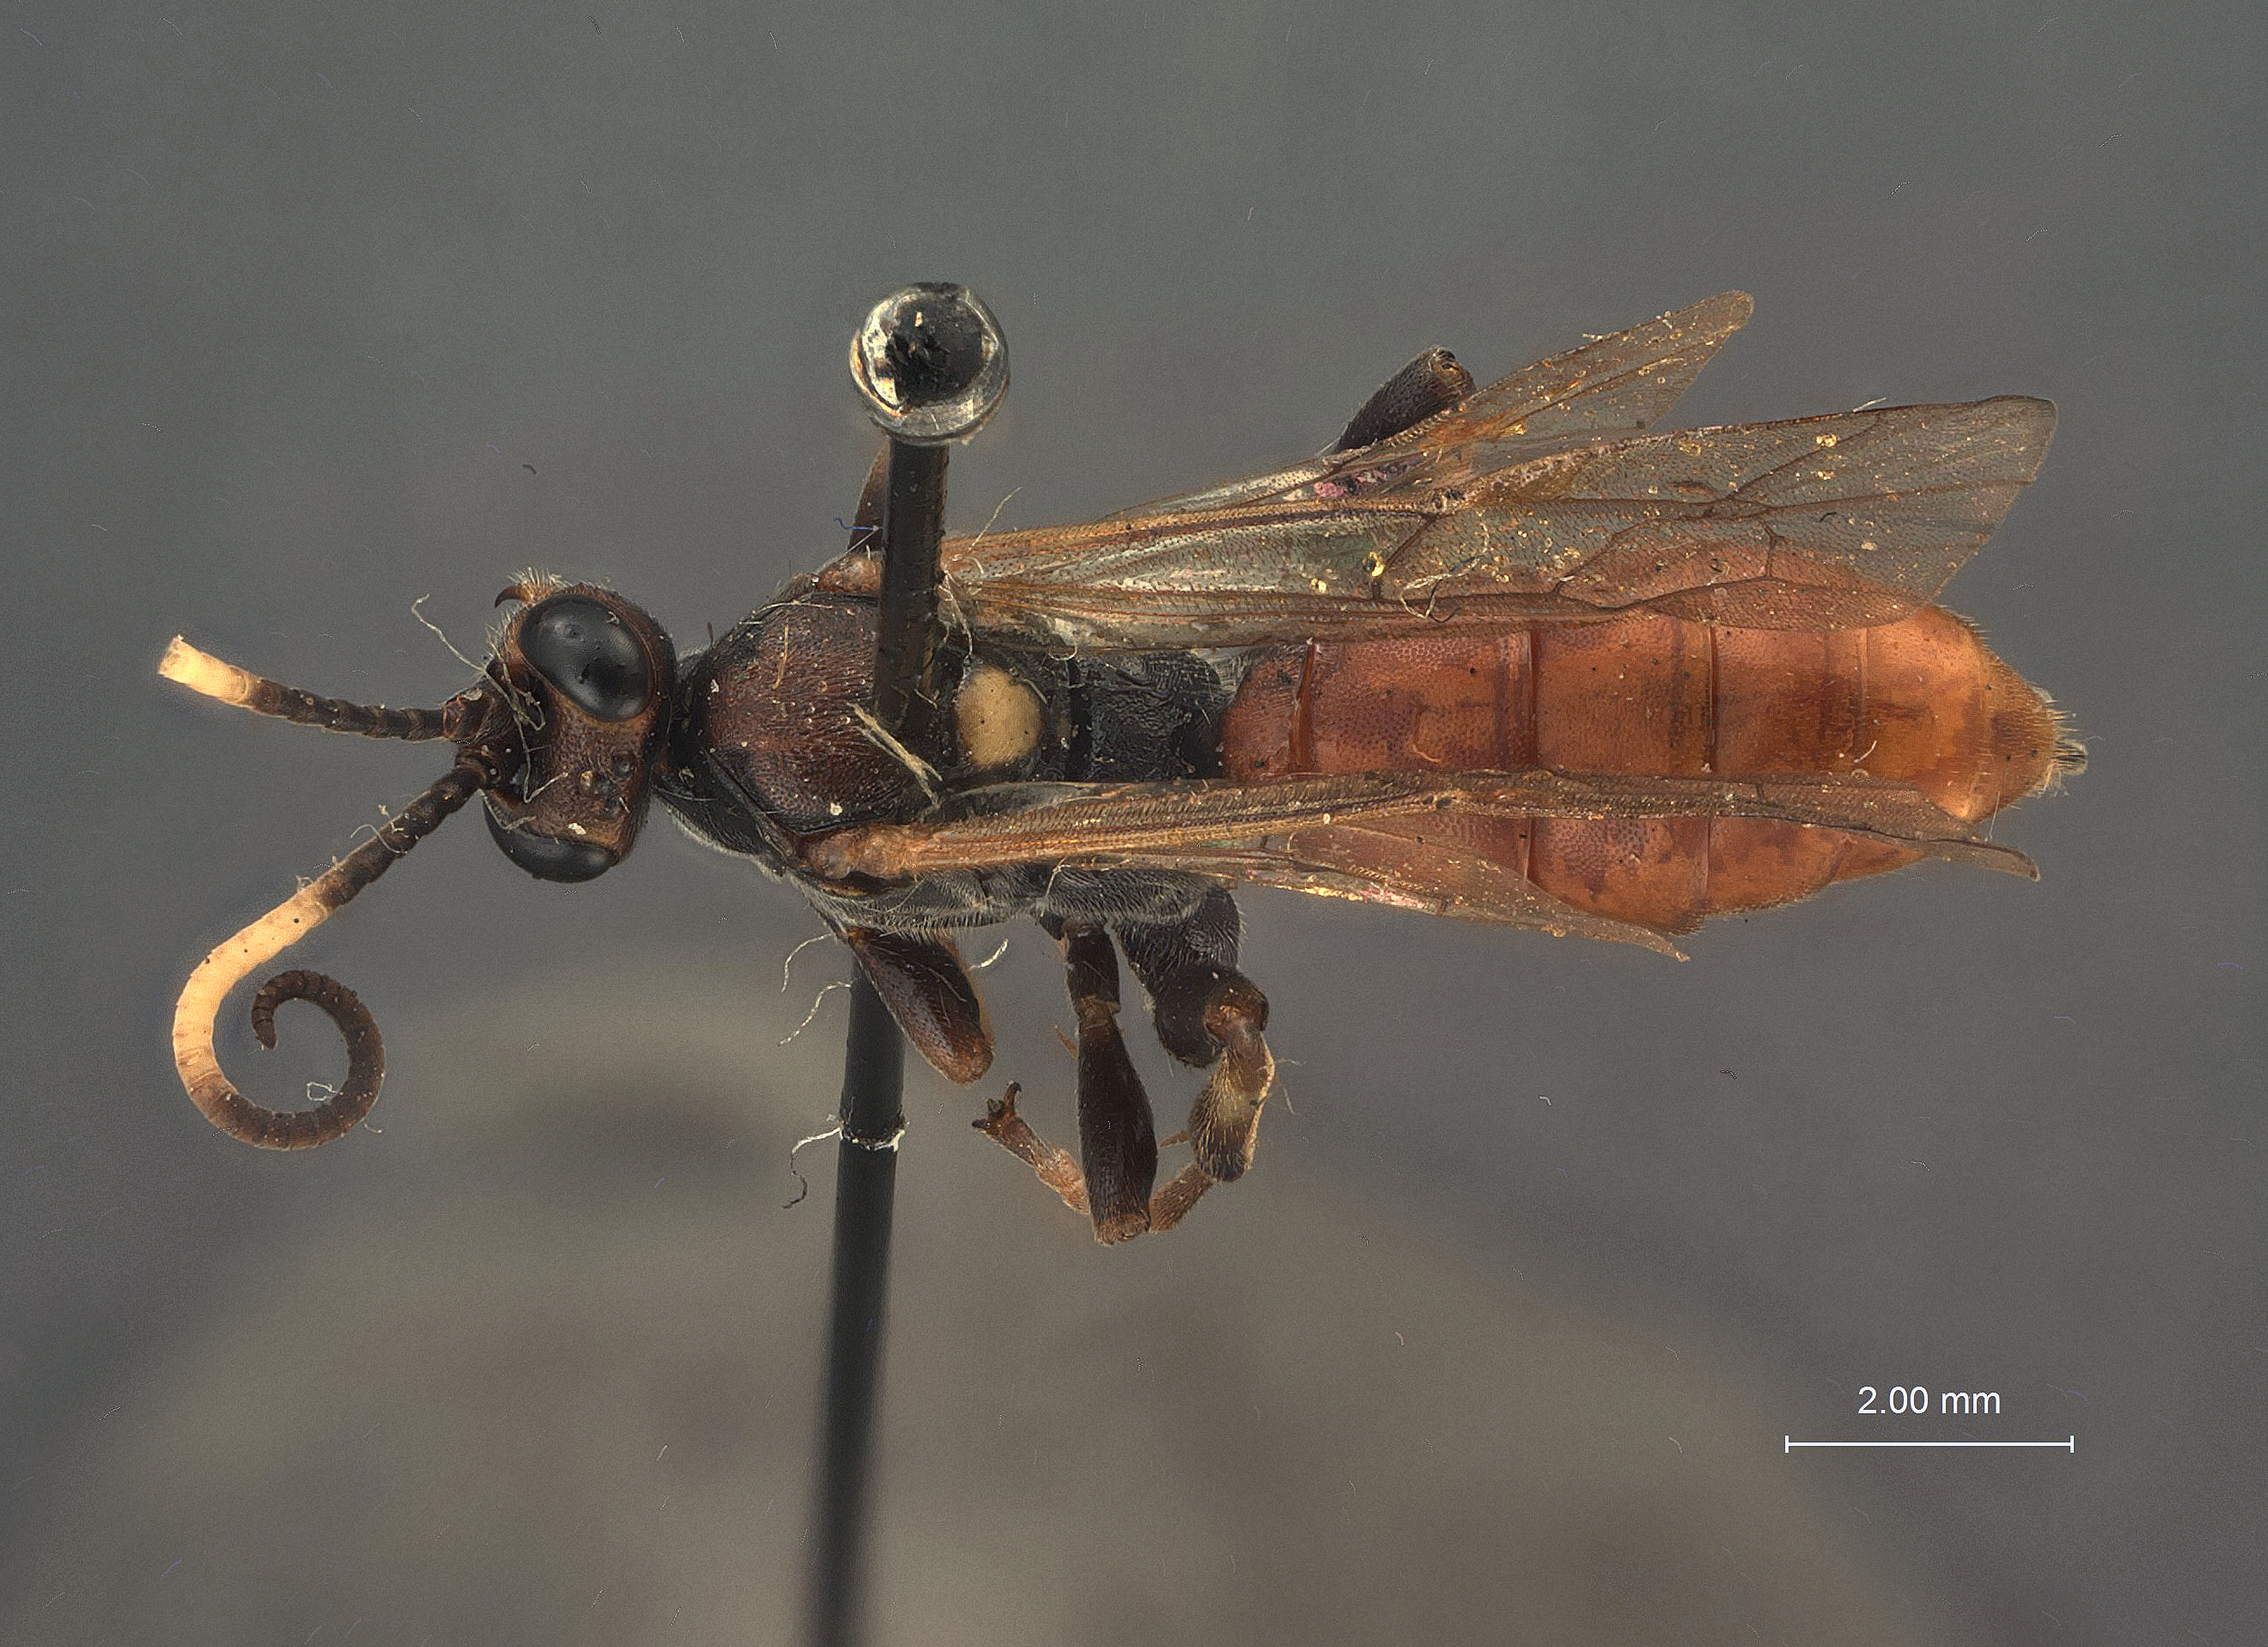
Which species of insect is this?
Amblyteles heterocampae
